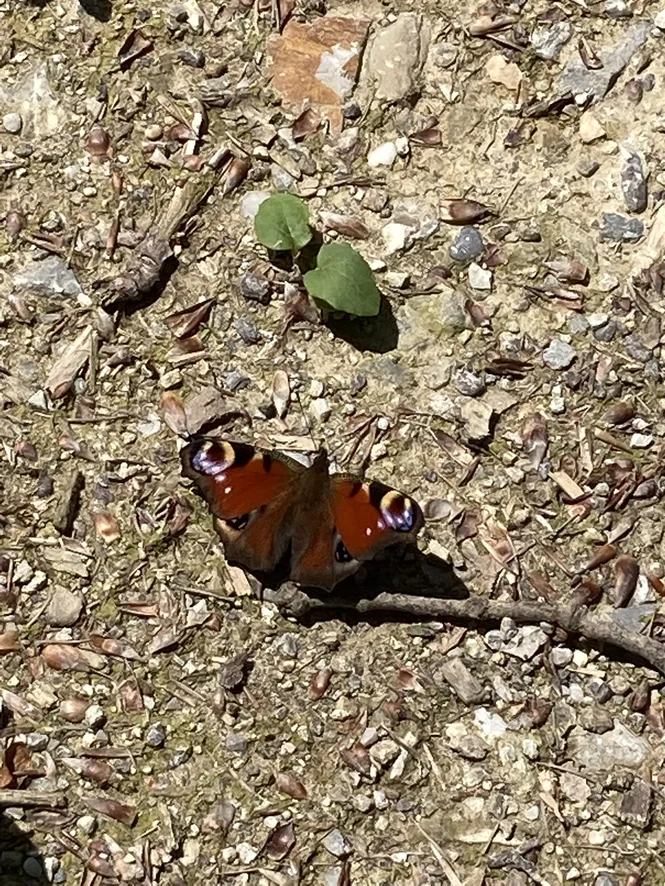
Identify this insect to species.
Aglais io
